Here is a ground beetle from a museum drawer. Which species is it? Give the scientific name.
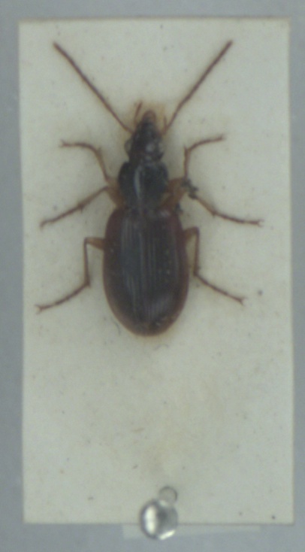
Paranchus albipes
